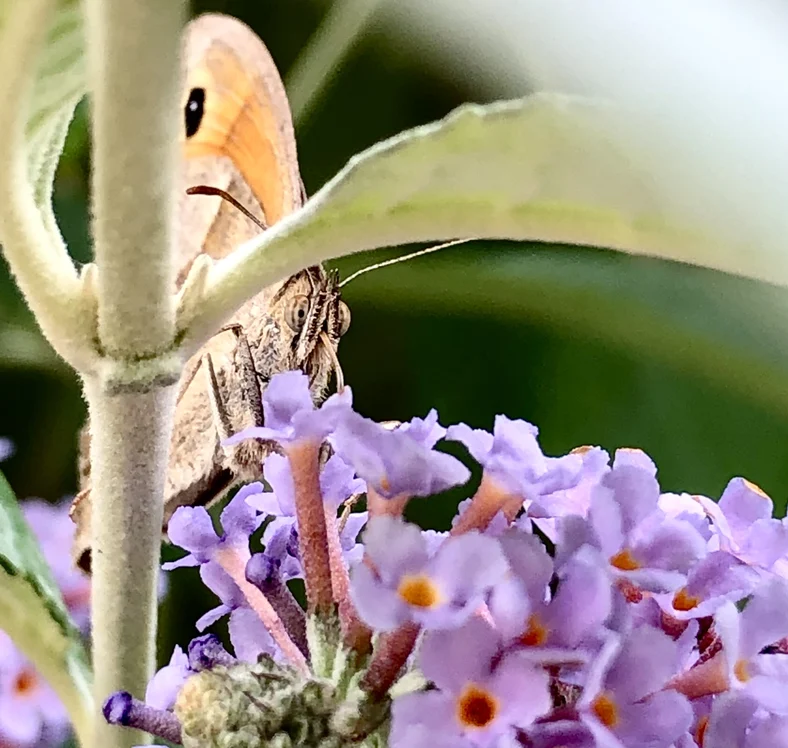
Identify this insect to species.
Maniola jurtina
